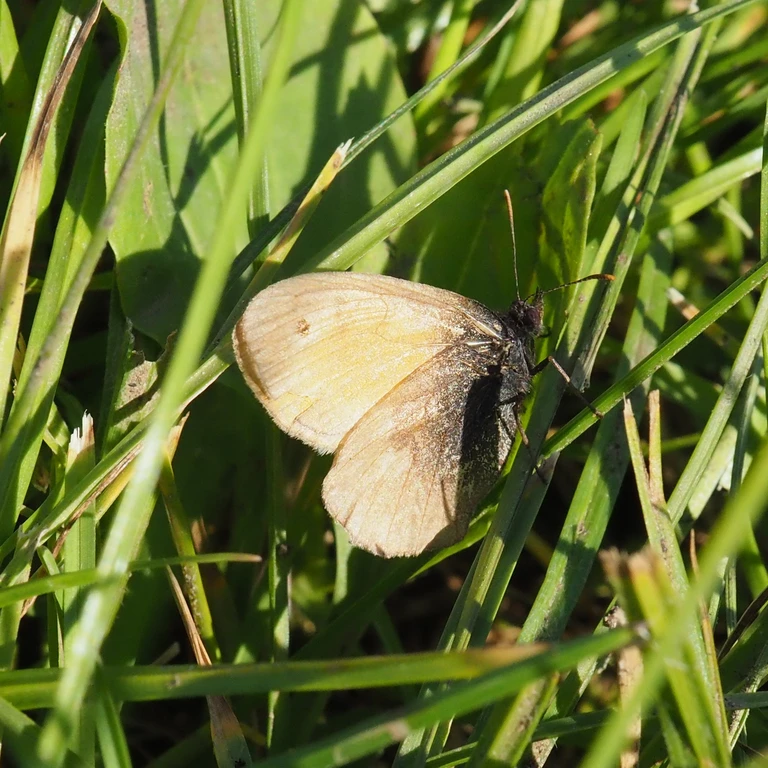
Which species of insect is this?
Coenonympha pamphilus
